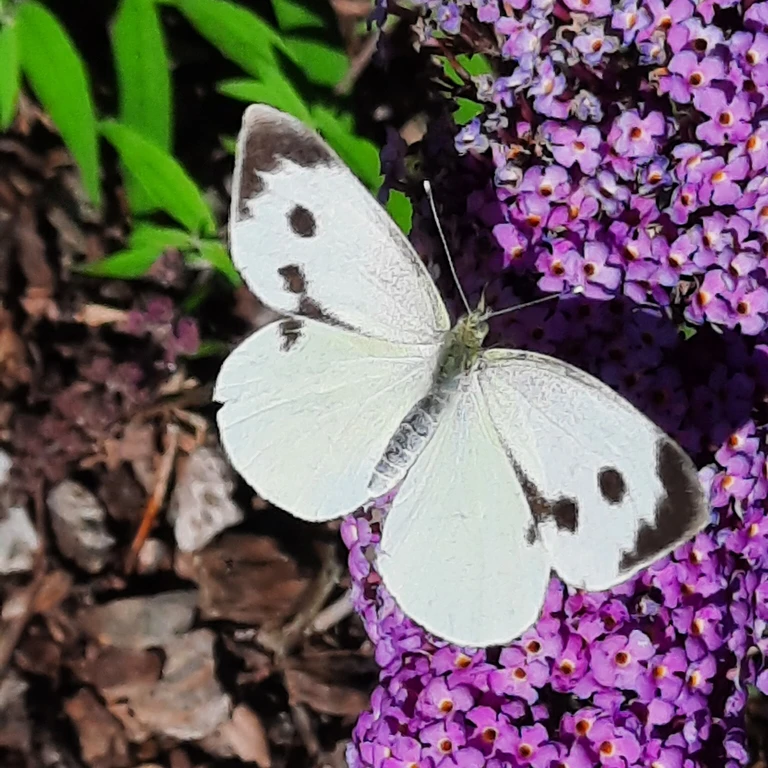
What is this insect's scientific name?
Pieris brassicae
